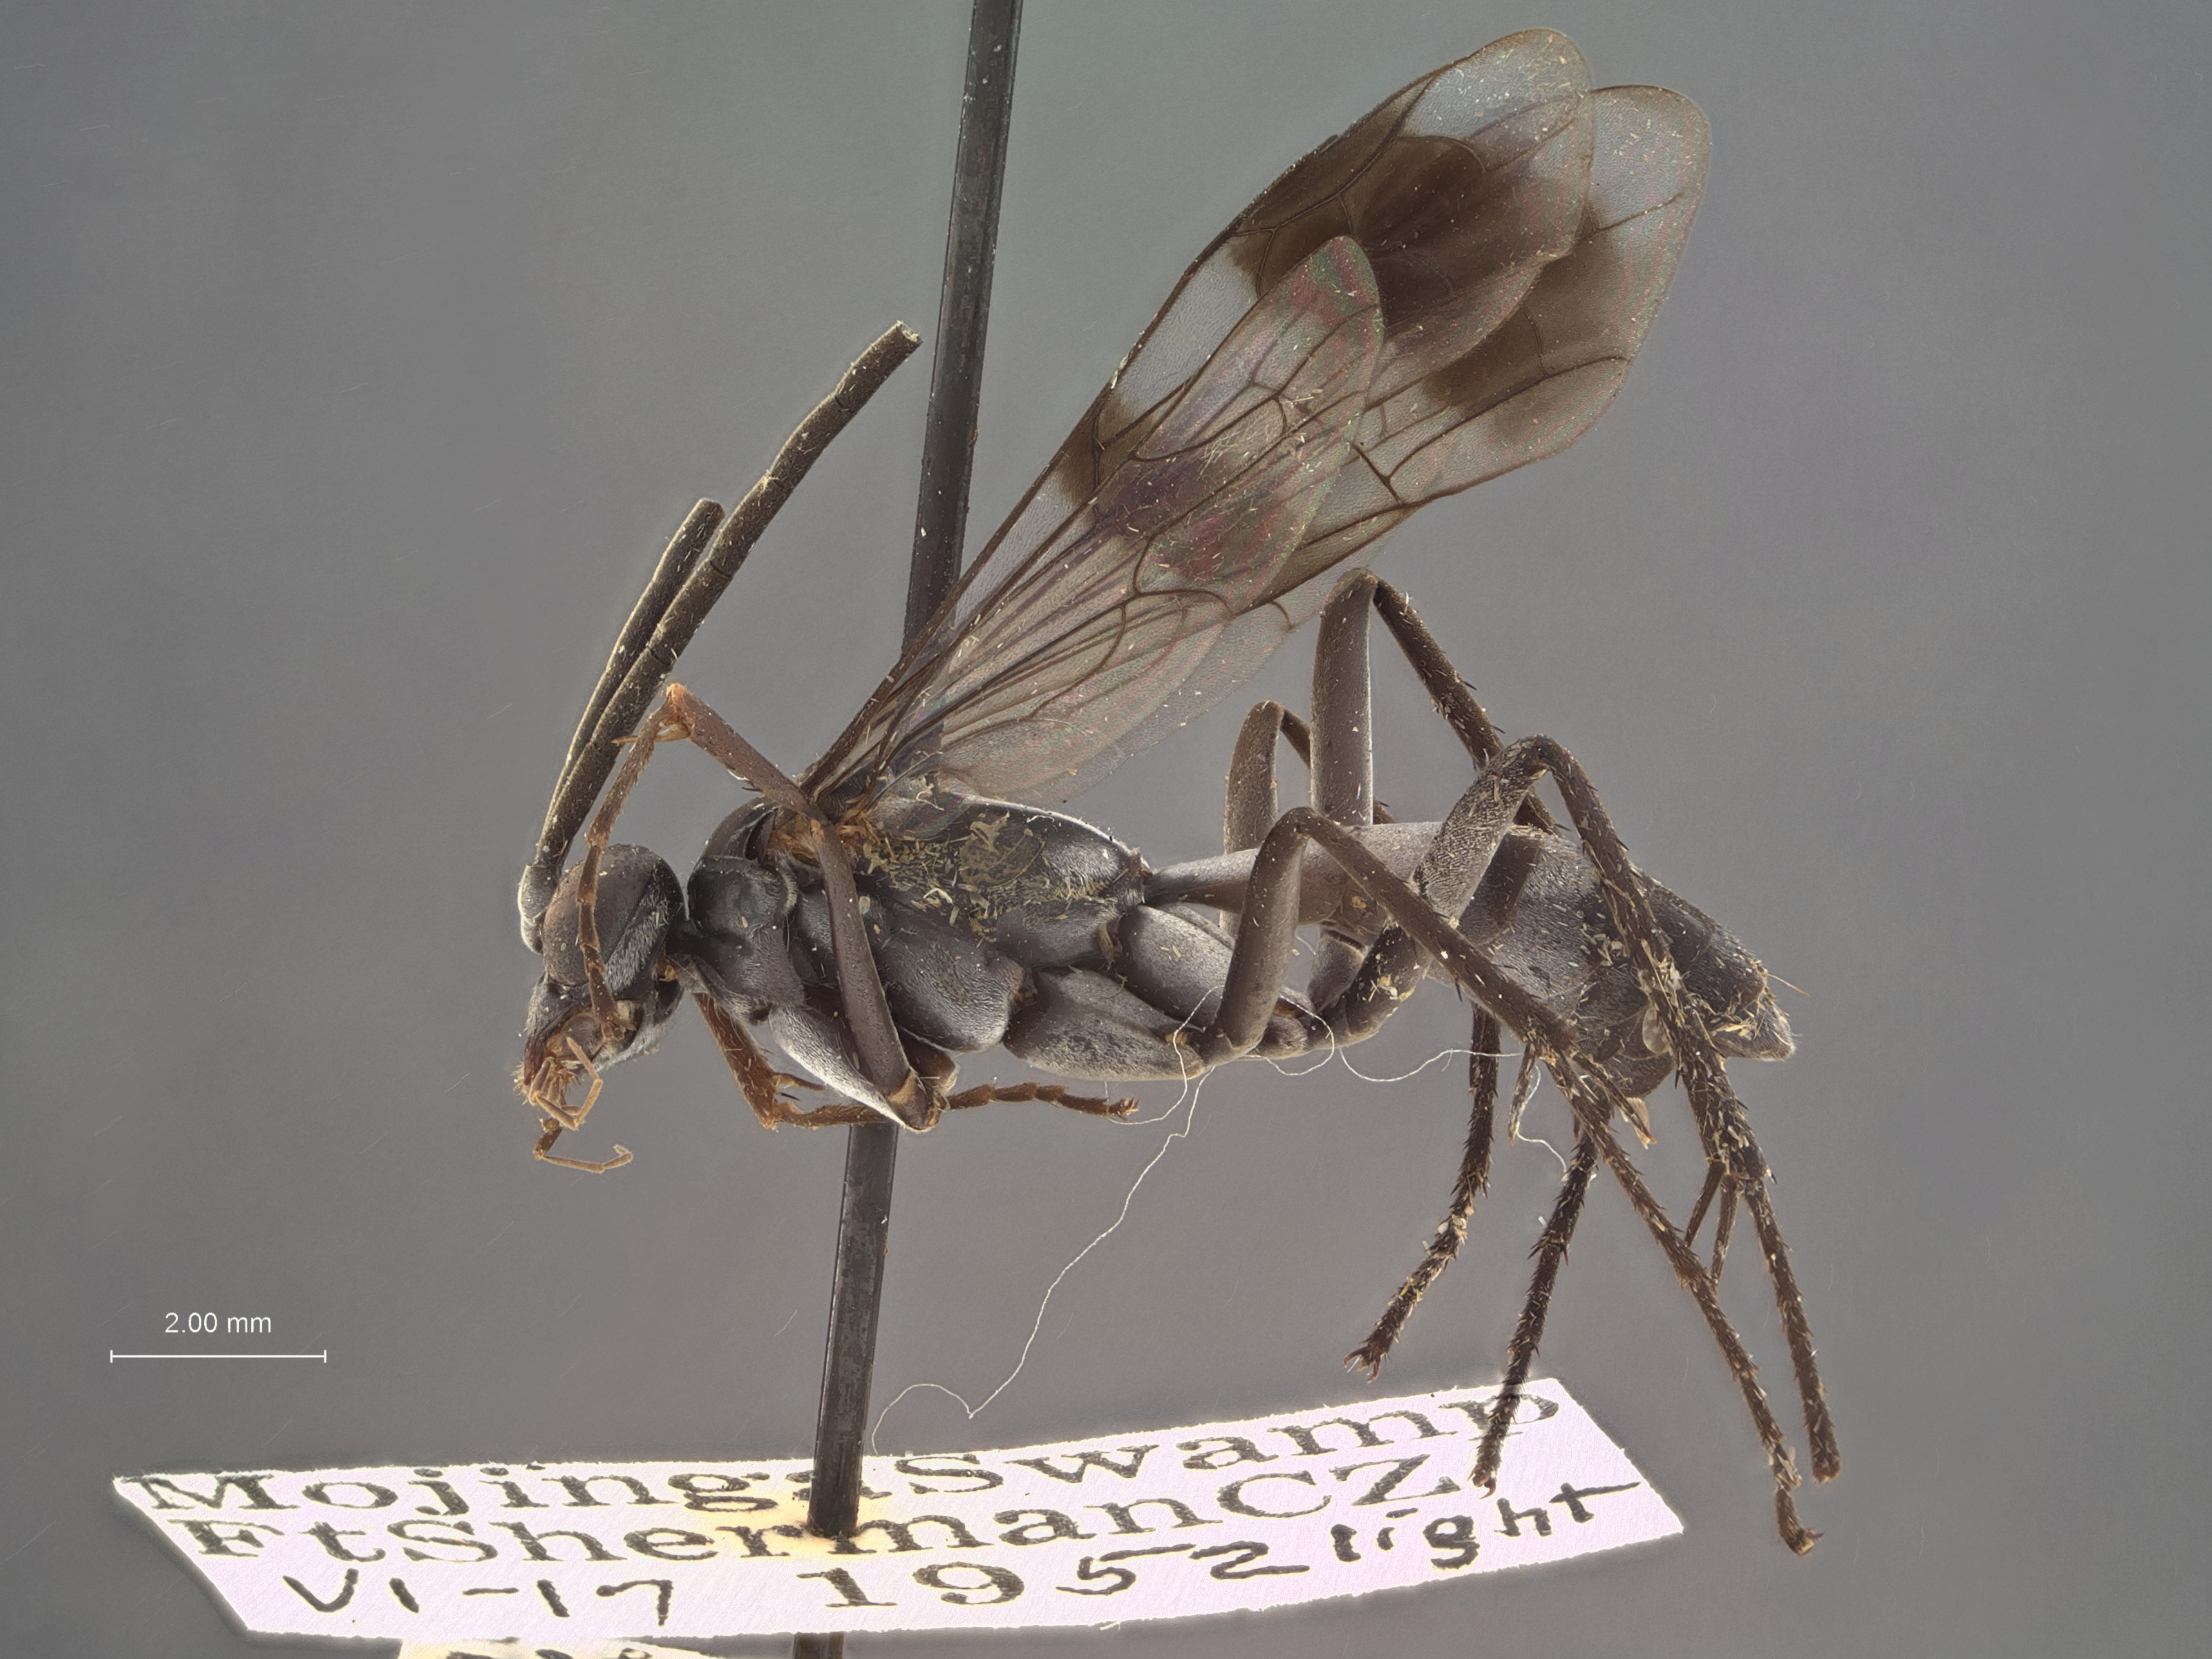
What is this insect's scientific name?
Priochilus fustiferum
